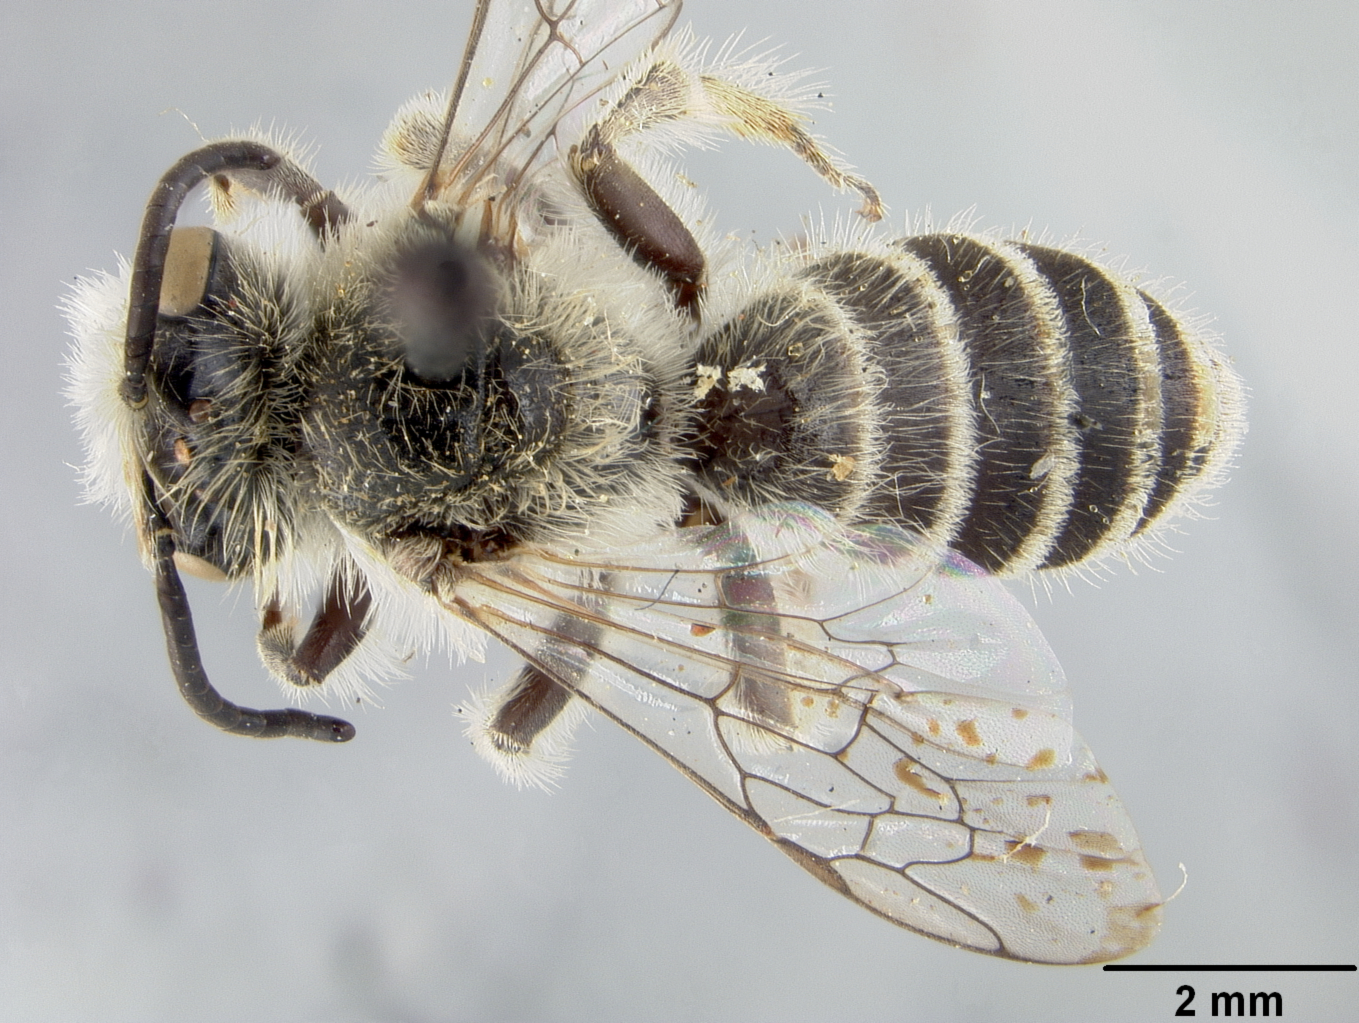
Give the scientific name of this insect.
Hesperapis arenicola
